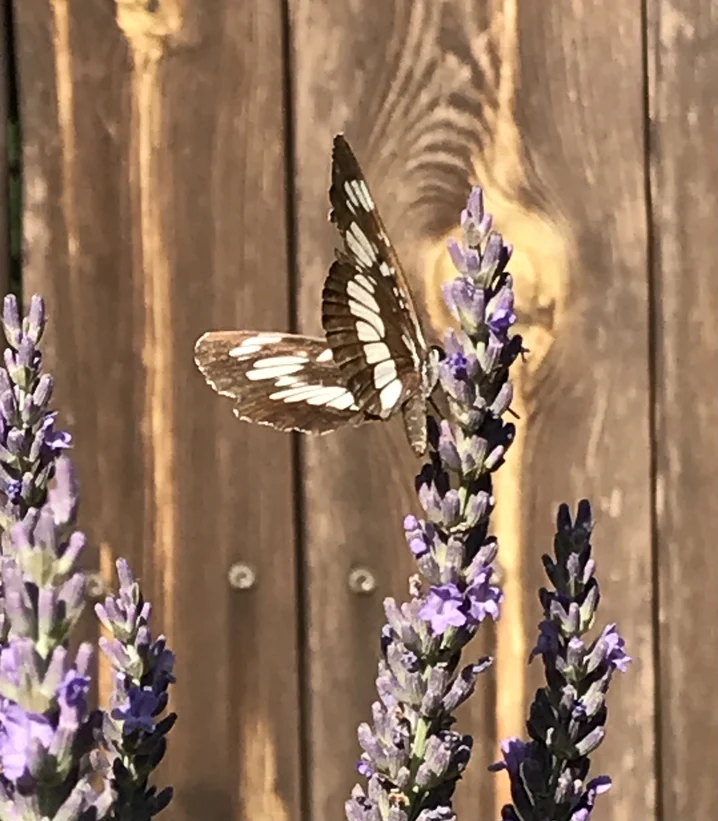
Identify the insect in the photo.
Neptis rivularis
